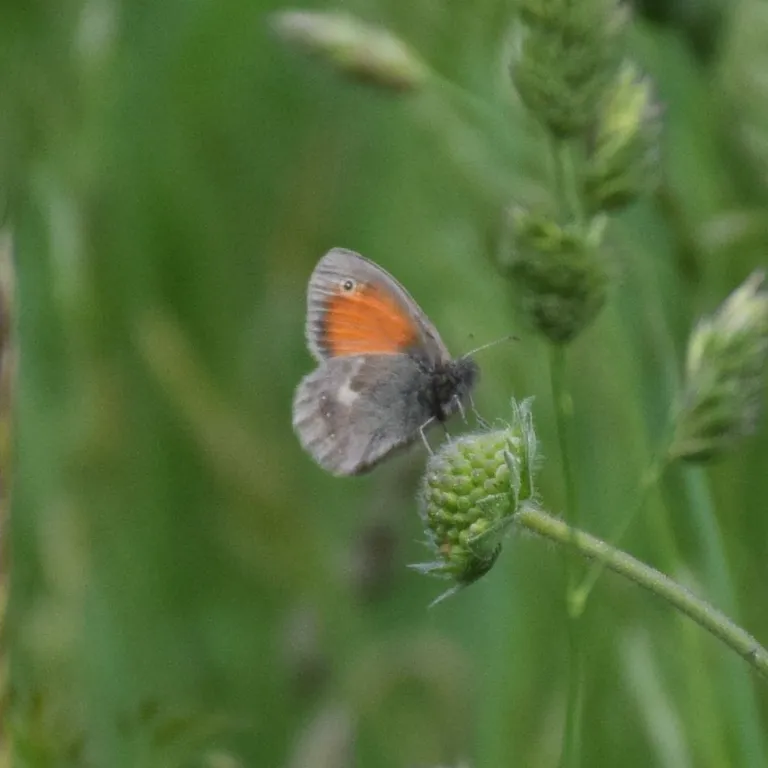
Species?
Coenonympha pamphilus
